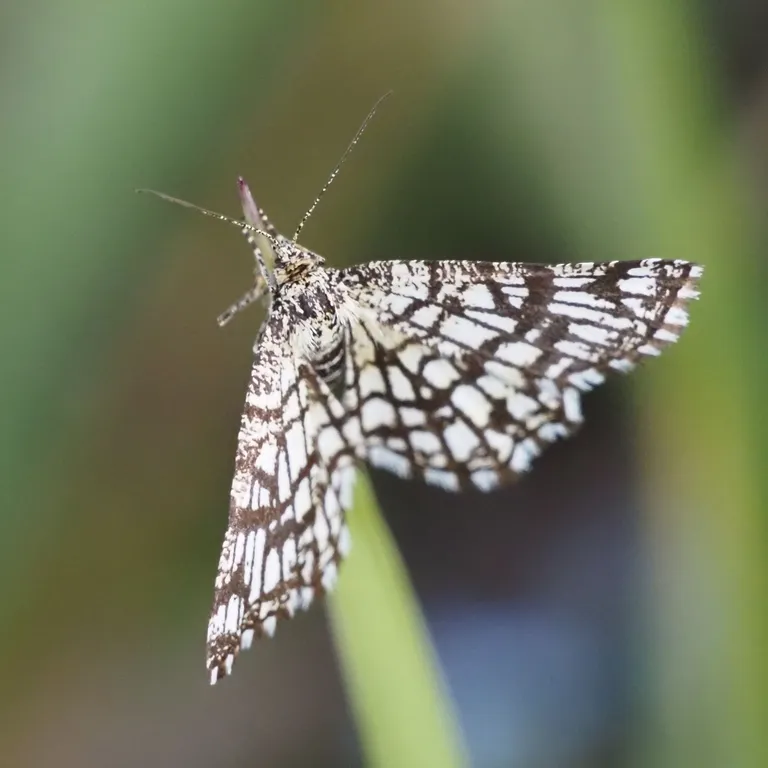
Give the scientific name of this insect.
Chiasmia clathrata
